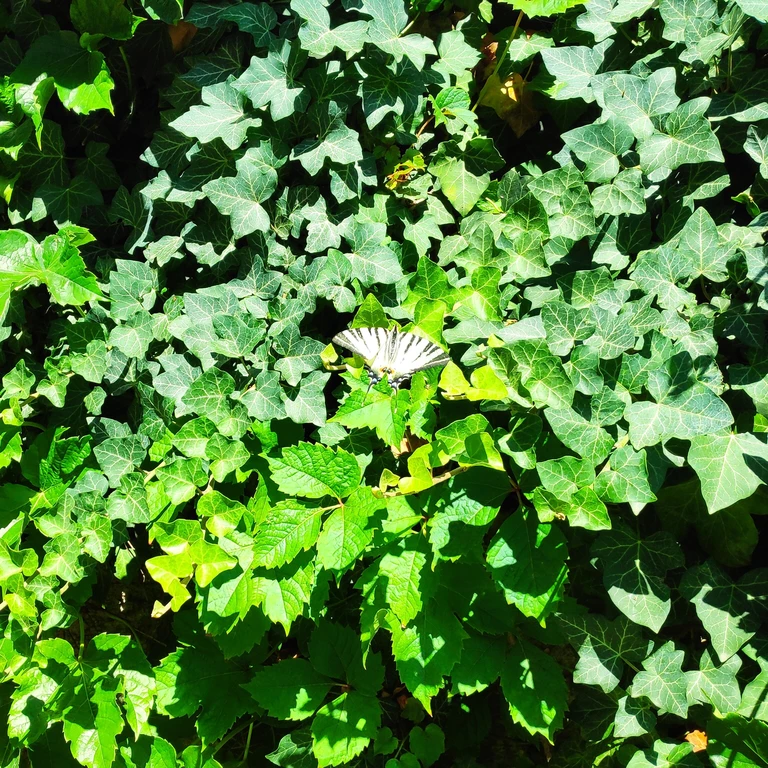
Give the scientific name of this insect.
Iphiclides podalirius
